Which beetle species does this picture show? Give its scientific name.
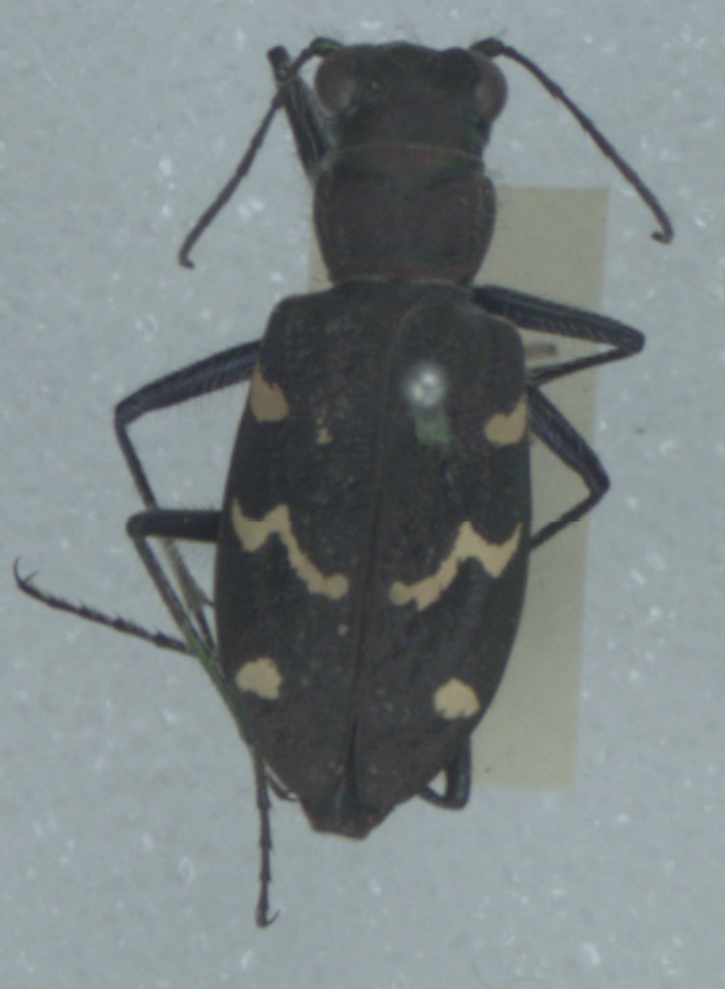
Cicindela sylvatica
